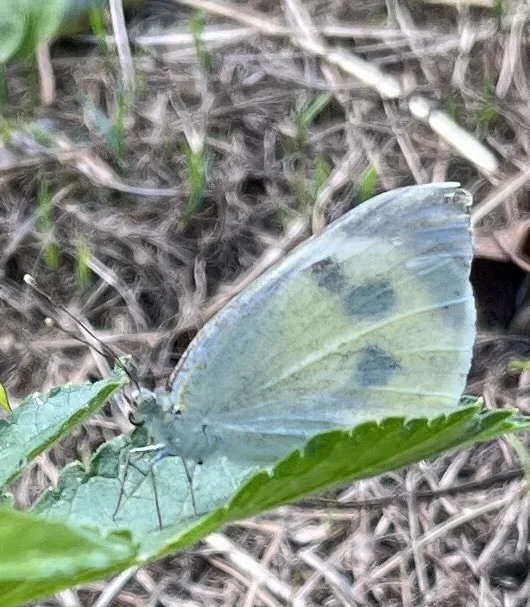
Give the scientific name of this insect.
Pieris brassicae
